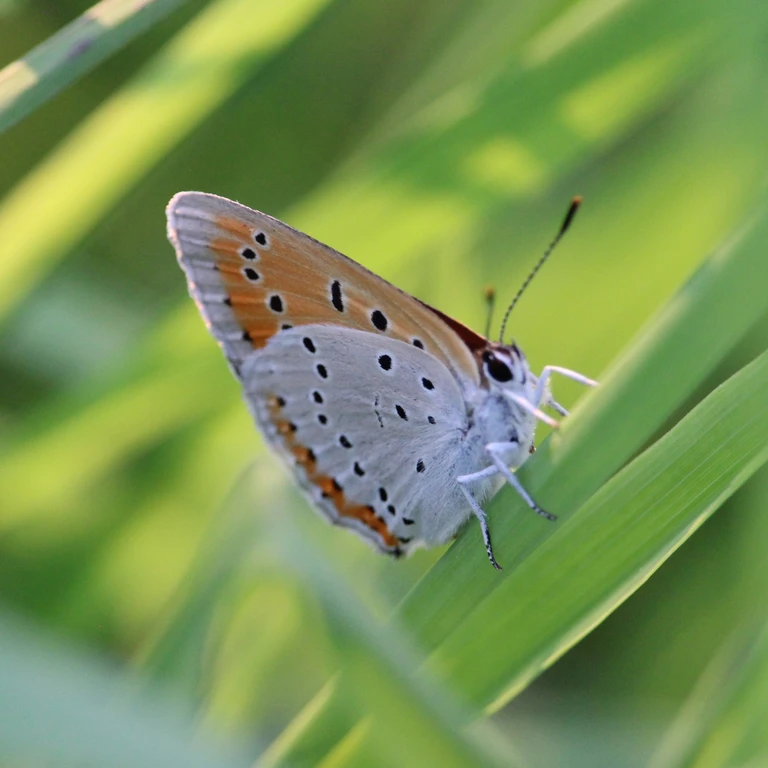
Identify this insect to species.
Lycaena dispar
